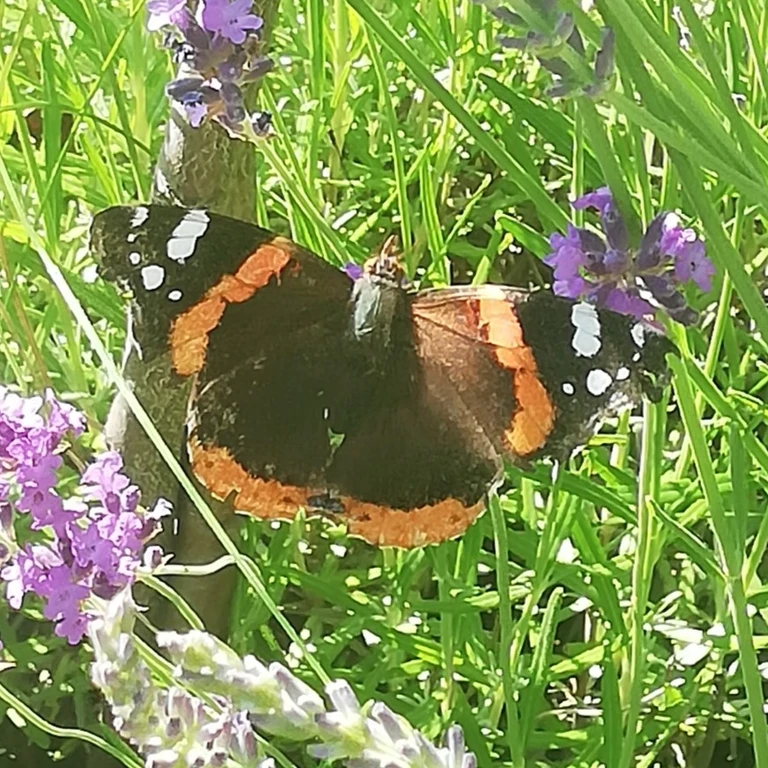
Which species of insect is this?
Vanessa atalanta
